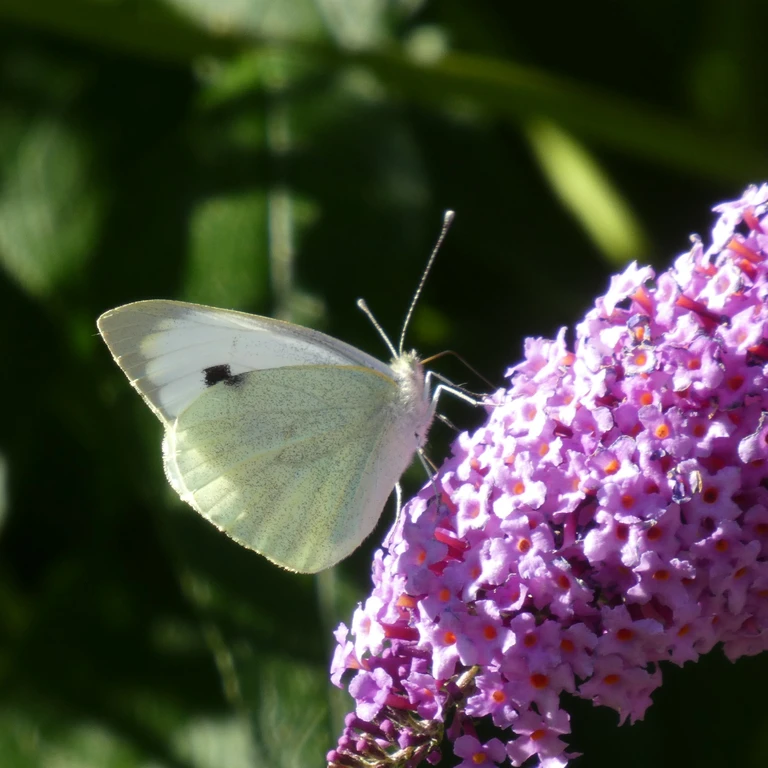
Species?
Pieris brassicae
